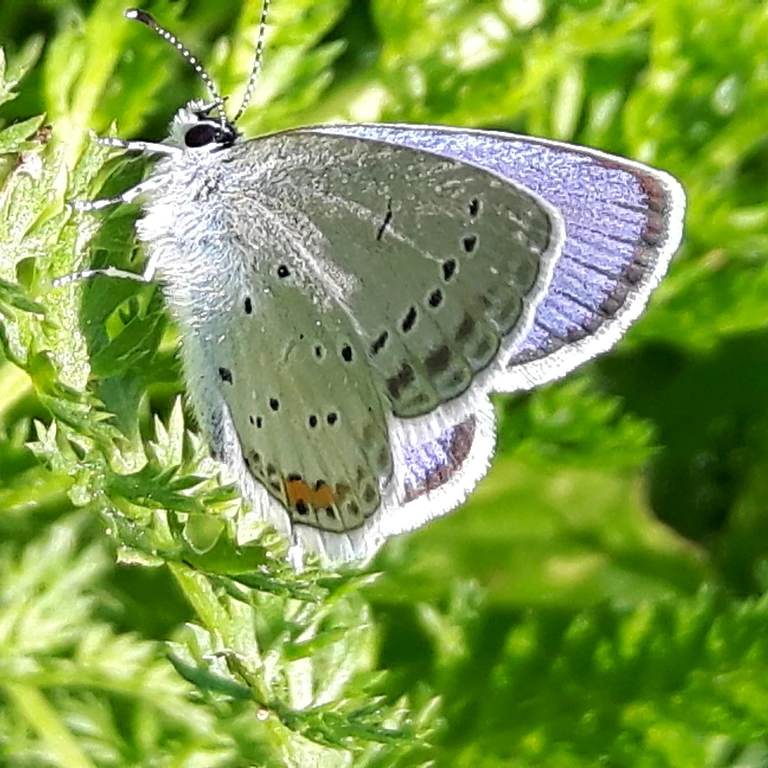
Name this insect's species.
Cupido argiades (also Elkalyce argiades)
